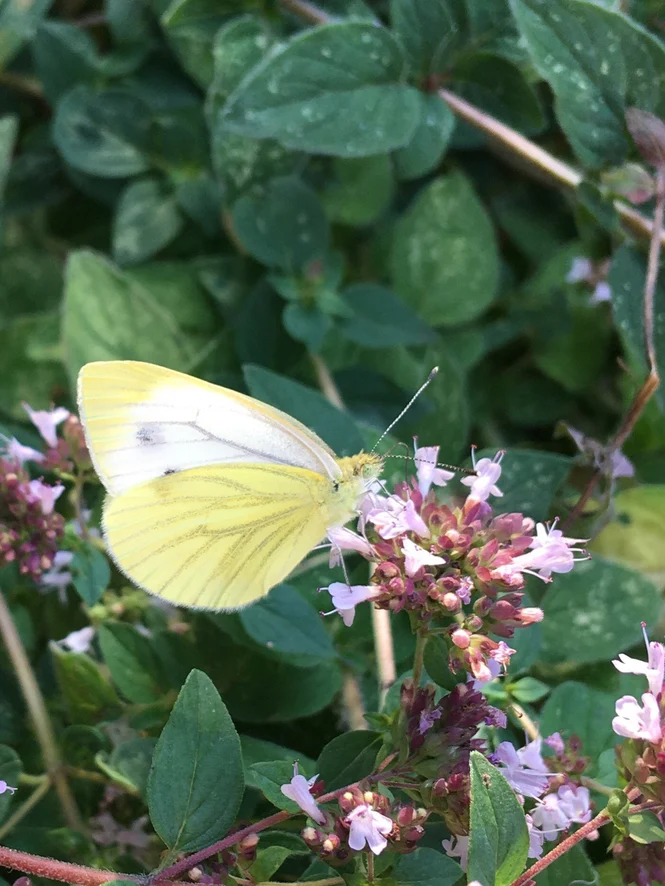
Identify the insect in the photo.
Pieris napi
